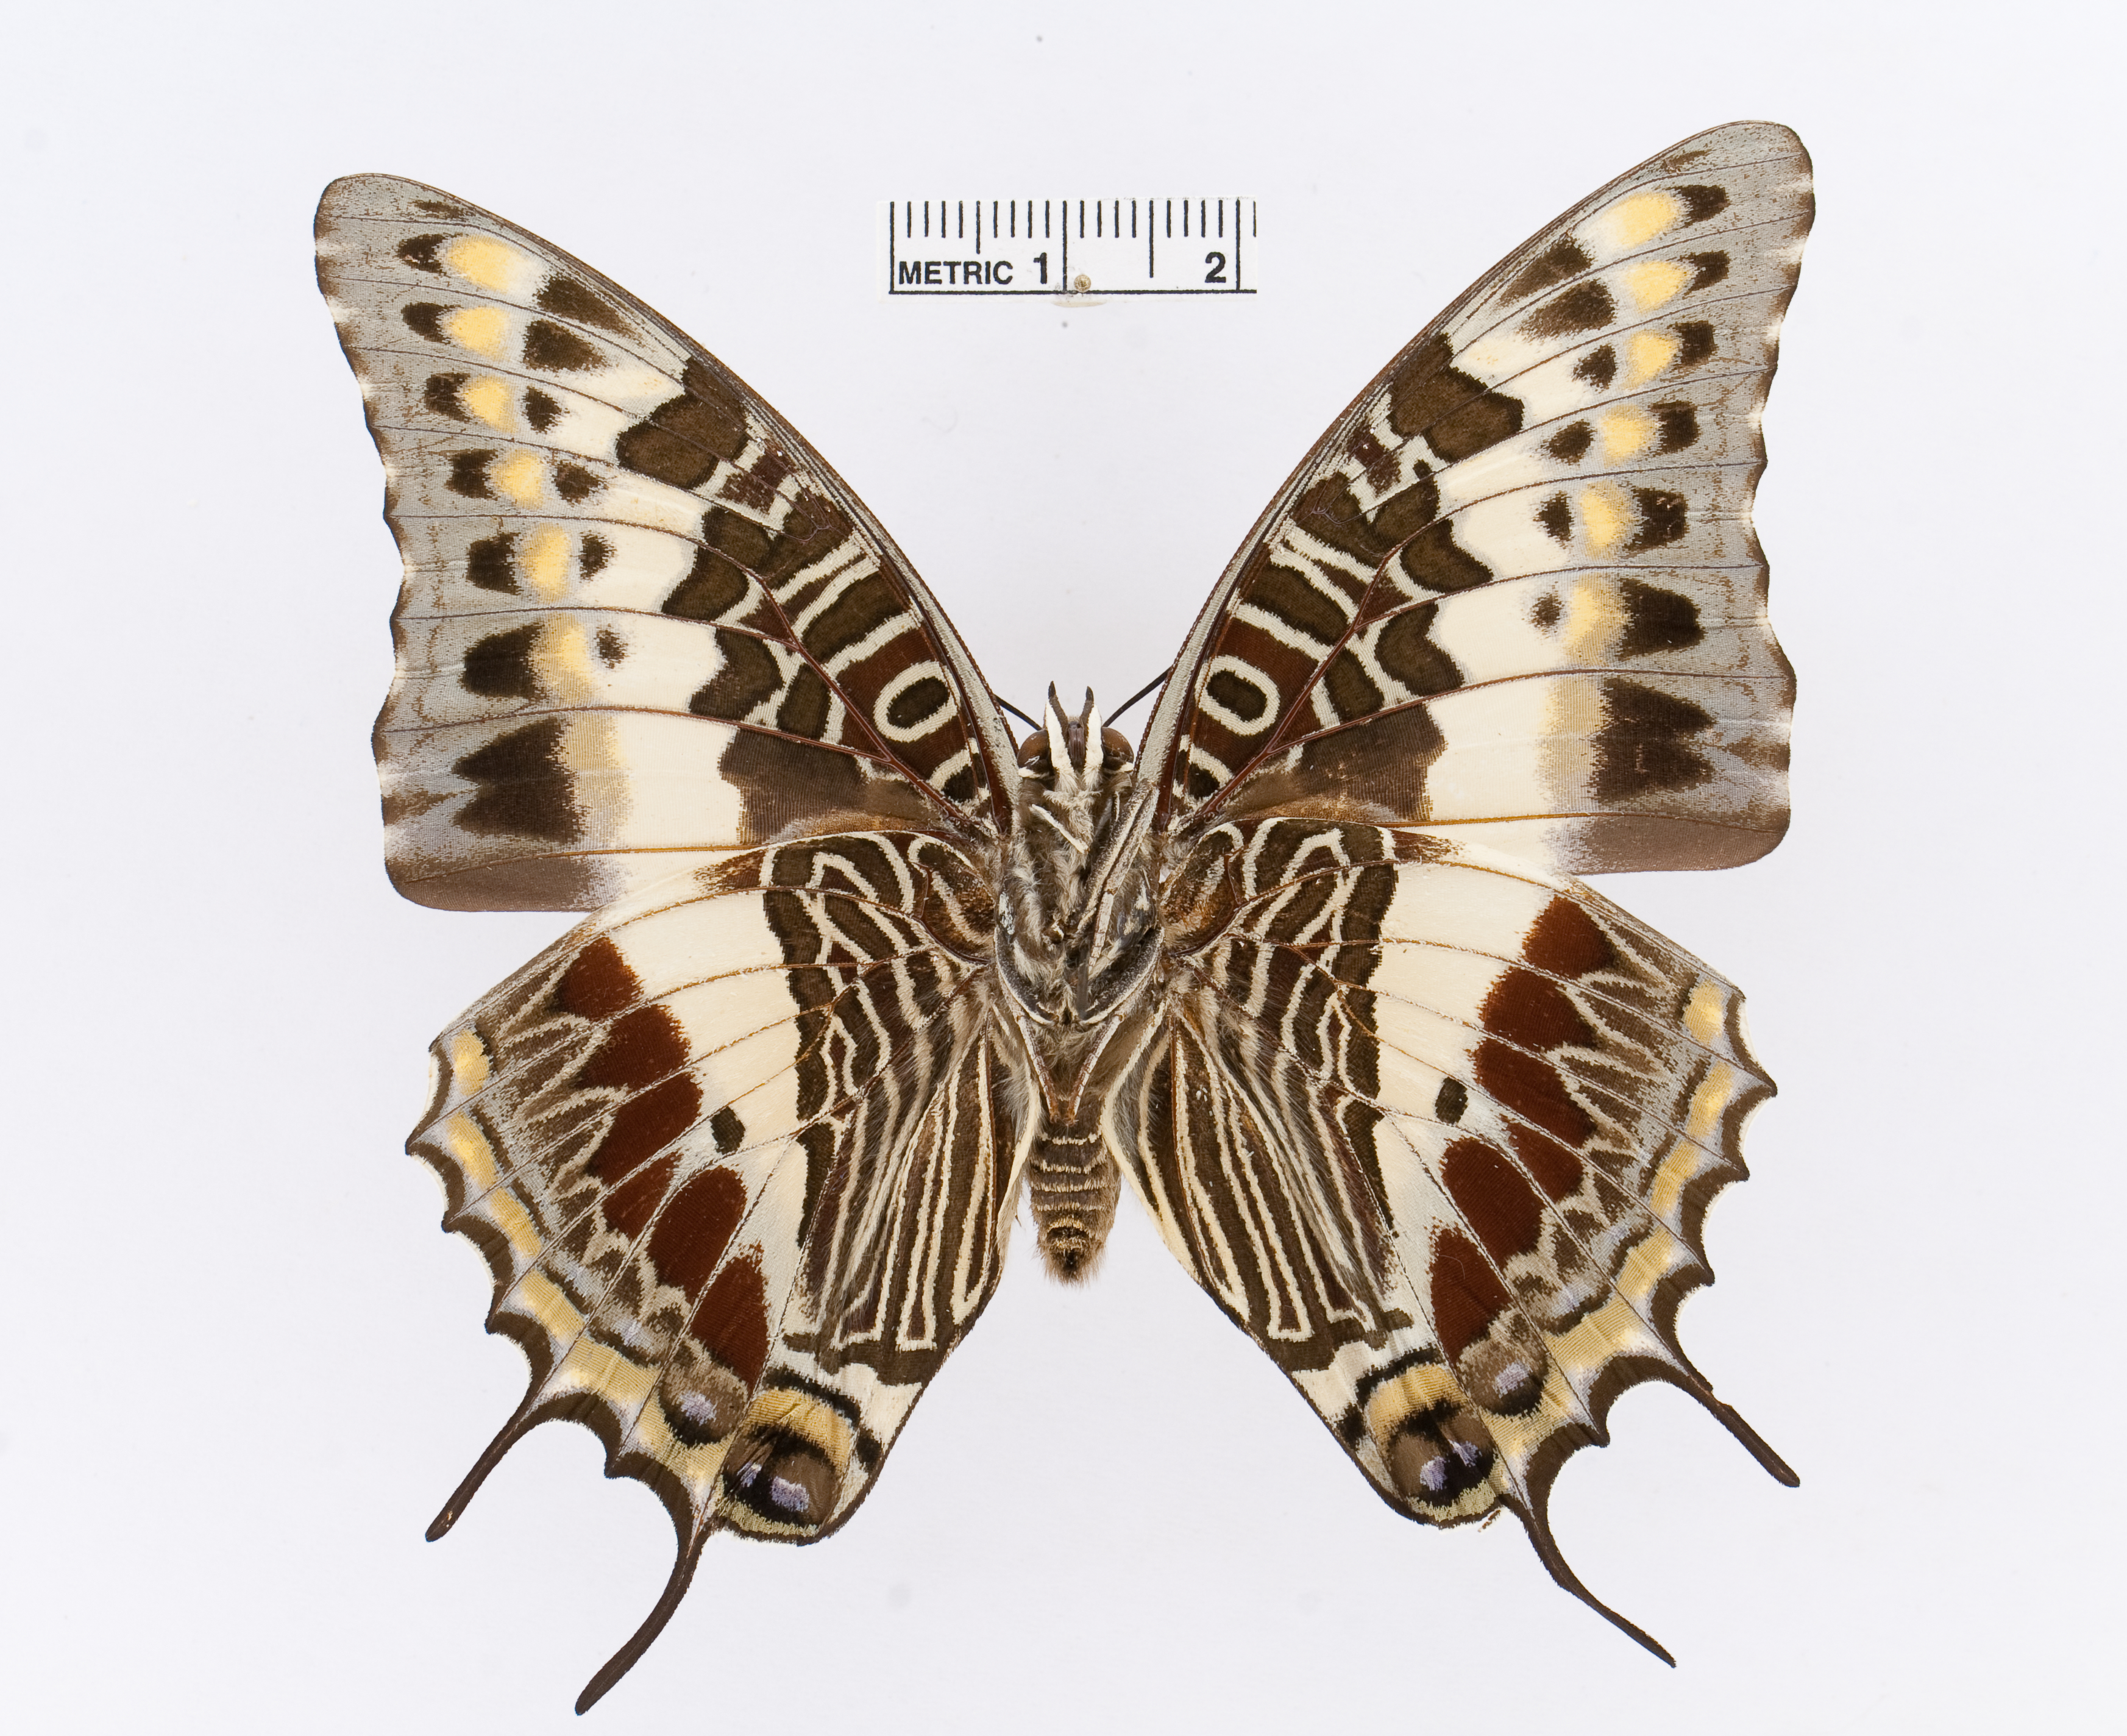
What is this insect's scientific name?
Charaxes castor
